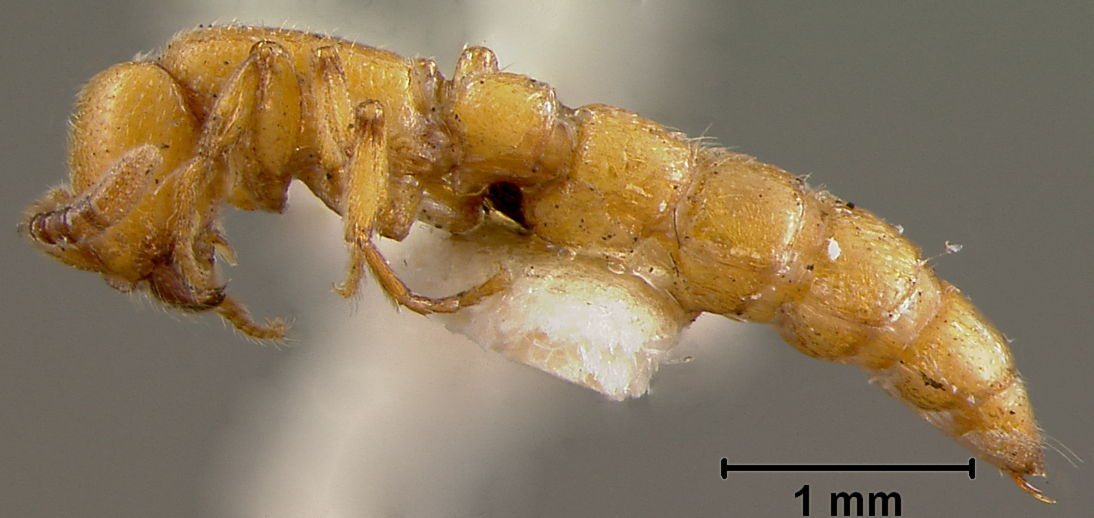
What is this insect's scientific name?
Eusphinctus fulvidus
